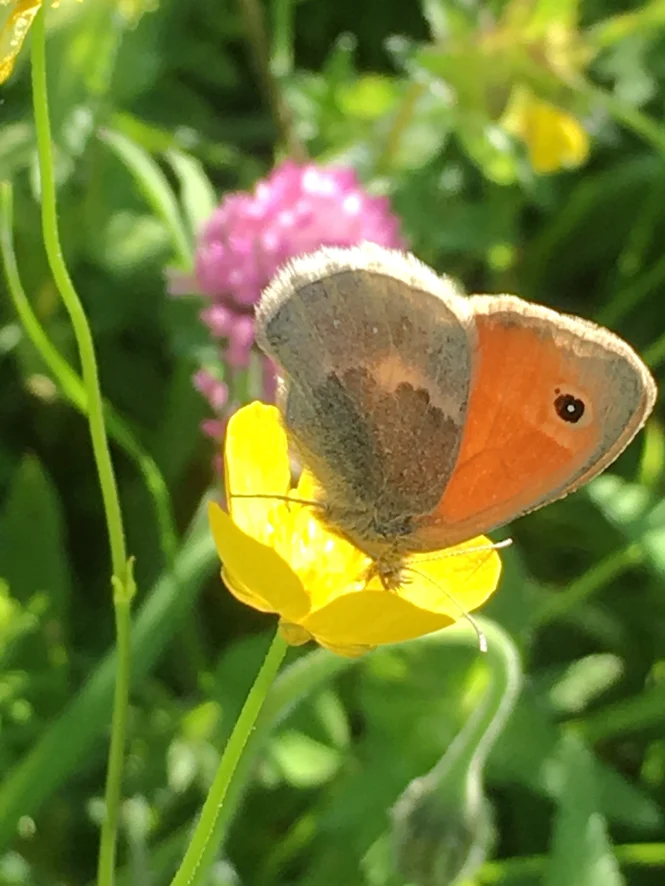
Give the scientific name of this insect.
Coenonympha pamphilus
